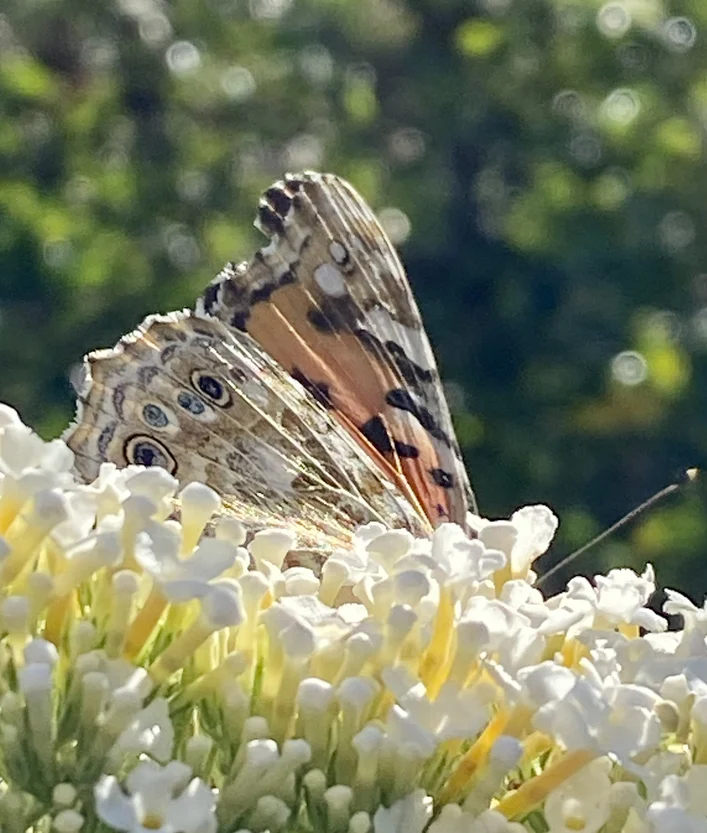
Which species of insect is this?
Vanessa cardui
